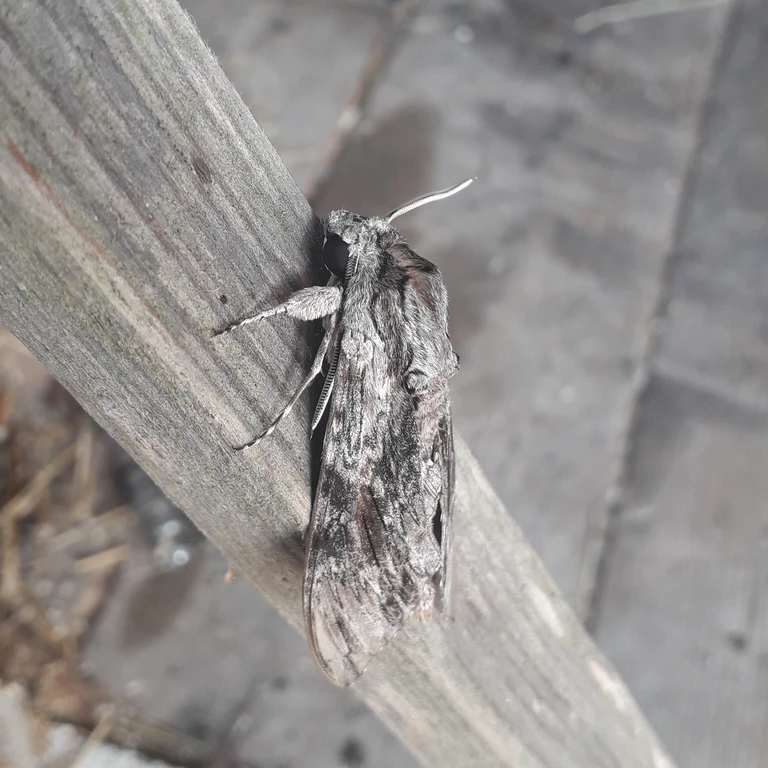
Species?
Agrius convolvuli
